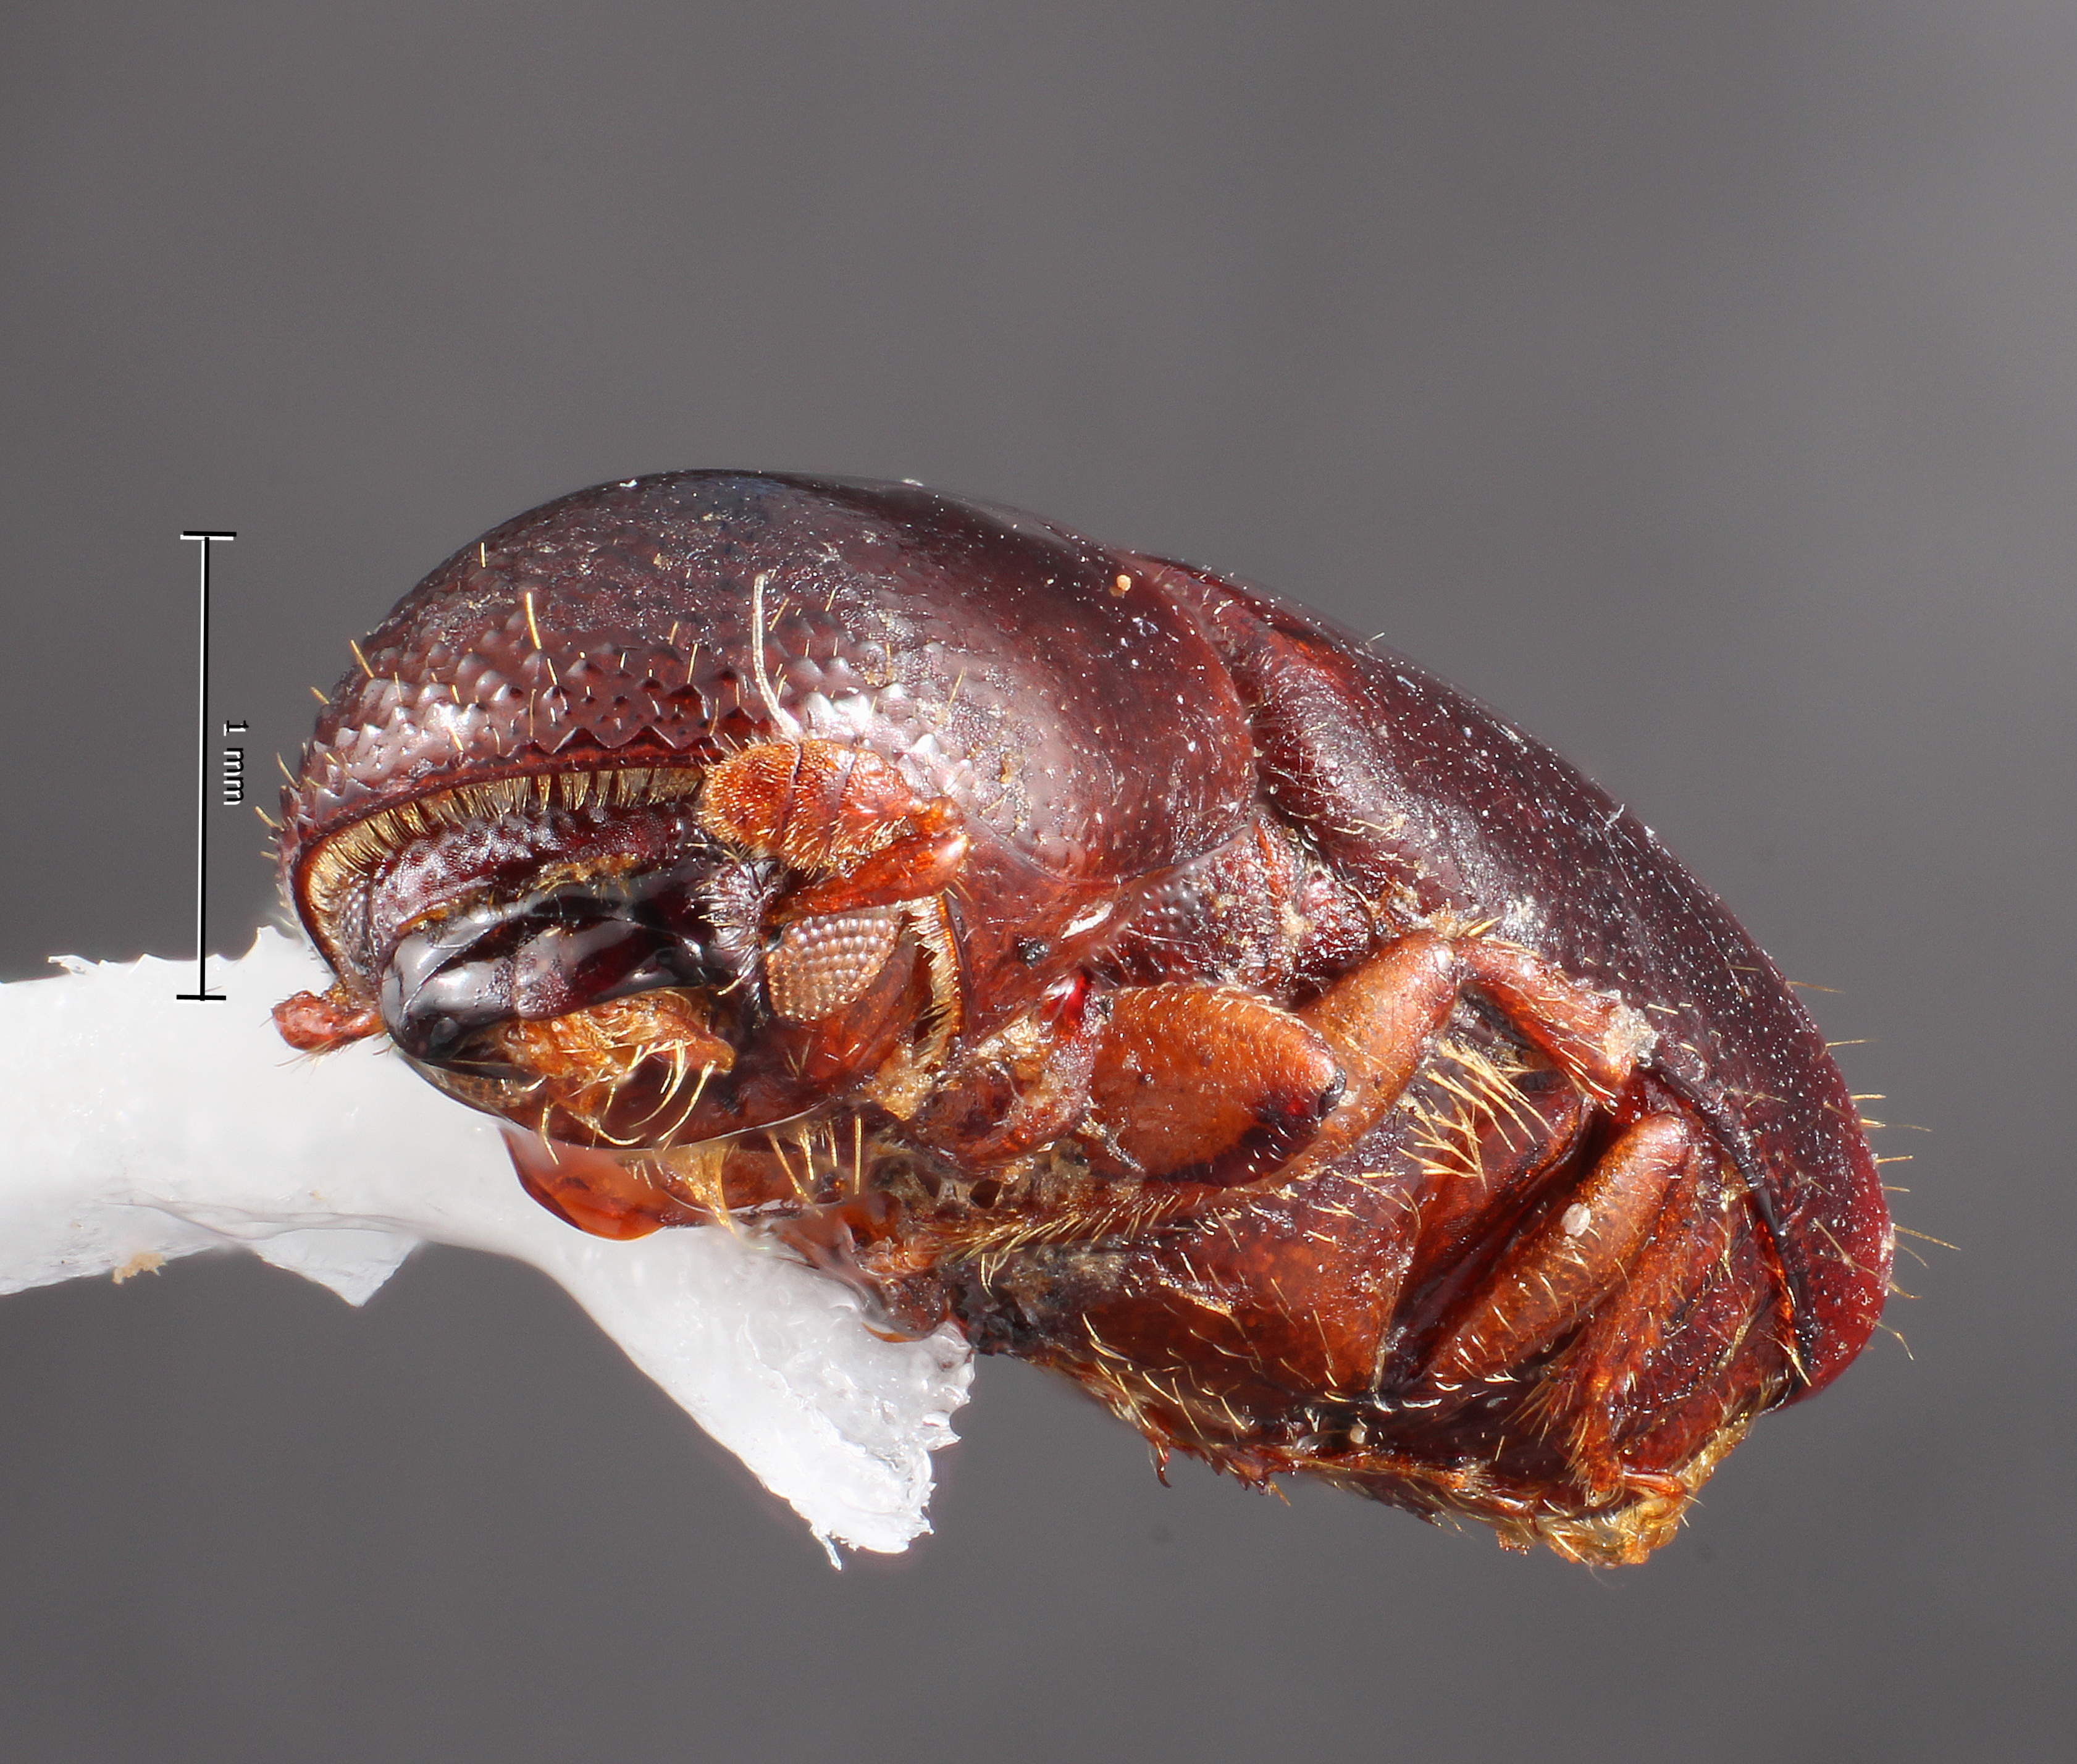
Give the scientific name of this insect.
Anchonocerus quadridentatus
